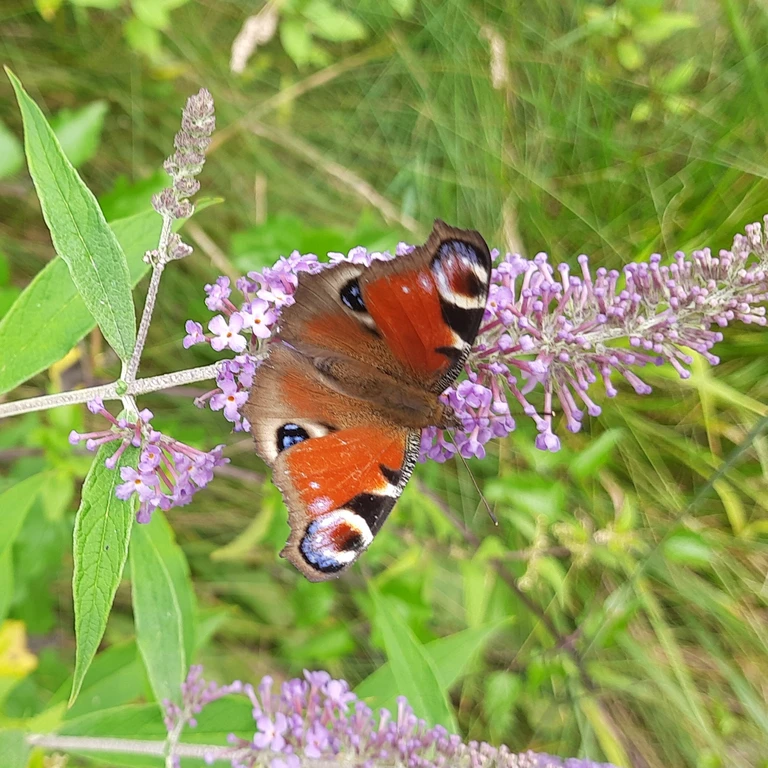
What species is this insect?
Aglais io
